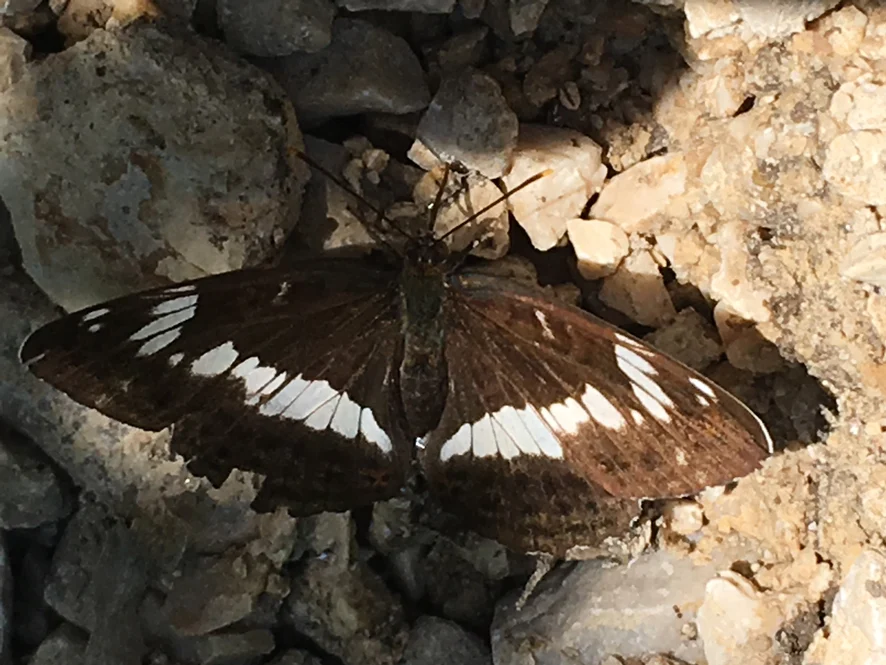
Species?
Limenitis camilla (also Ladoga camilla)
